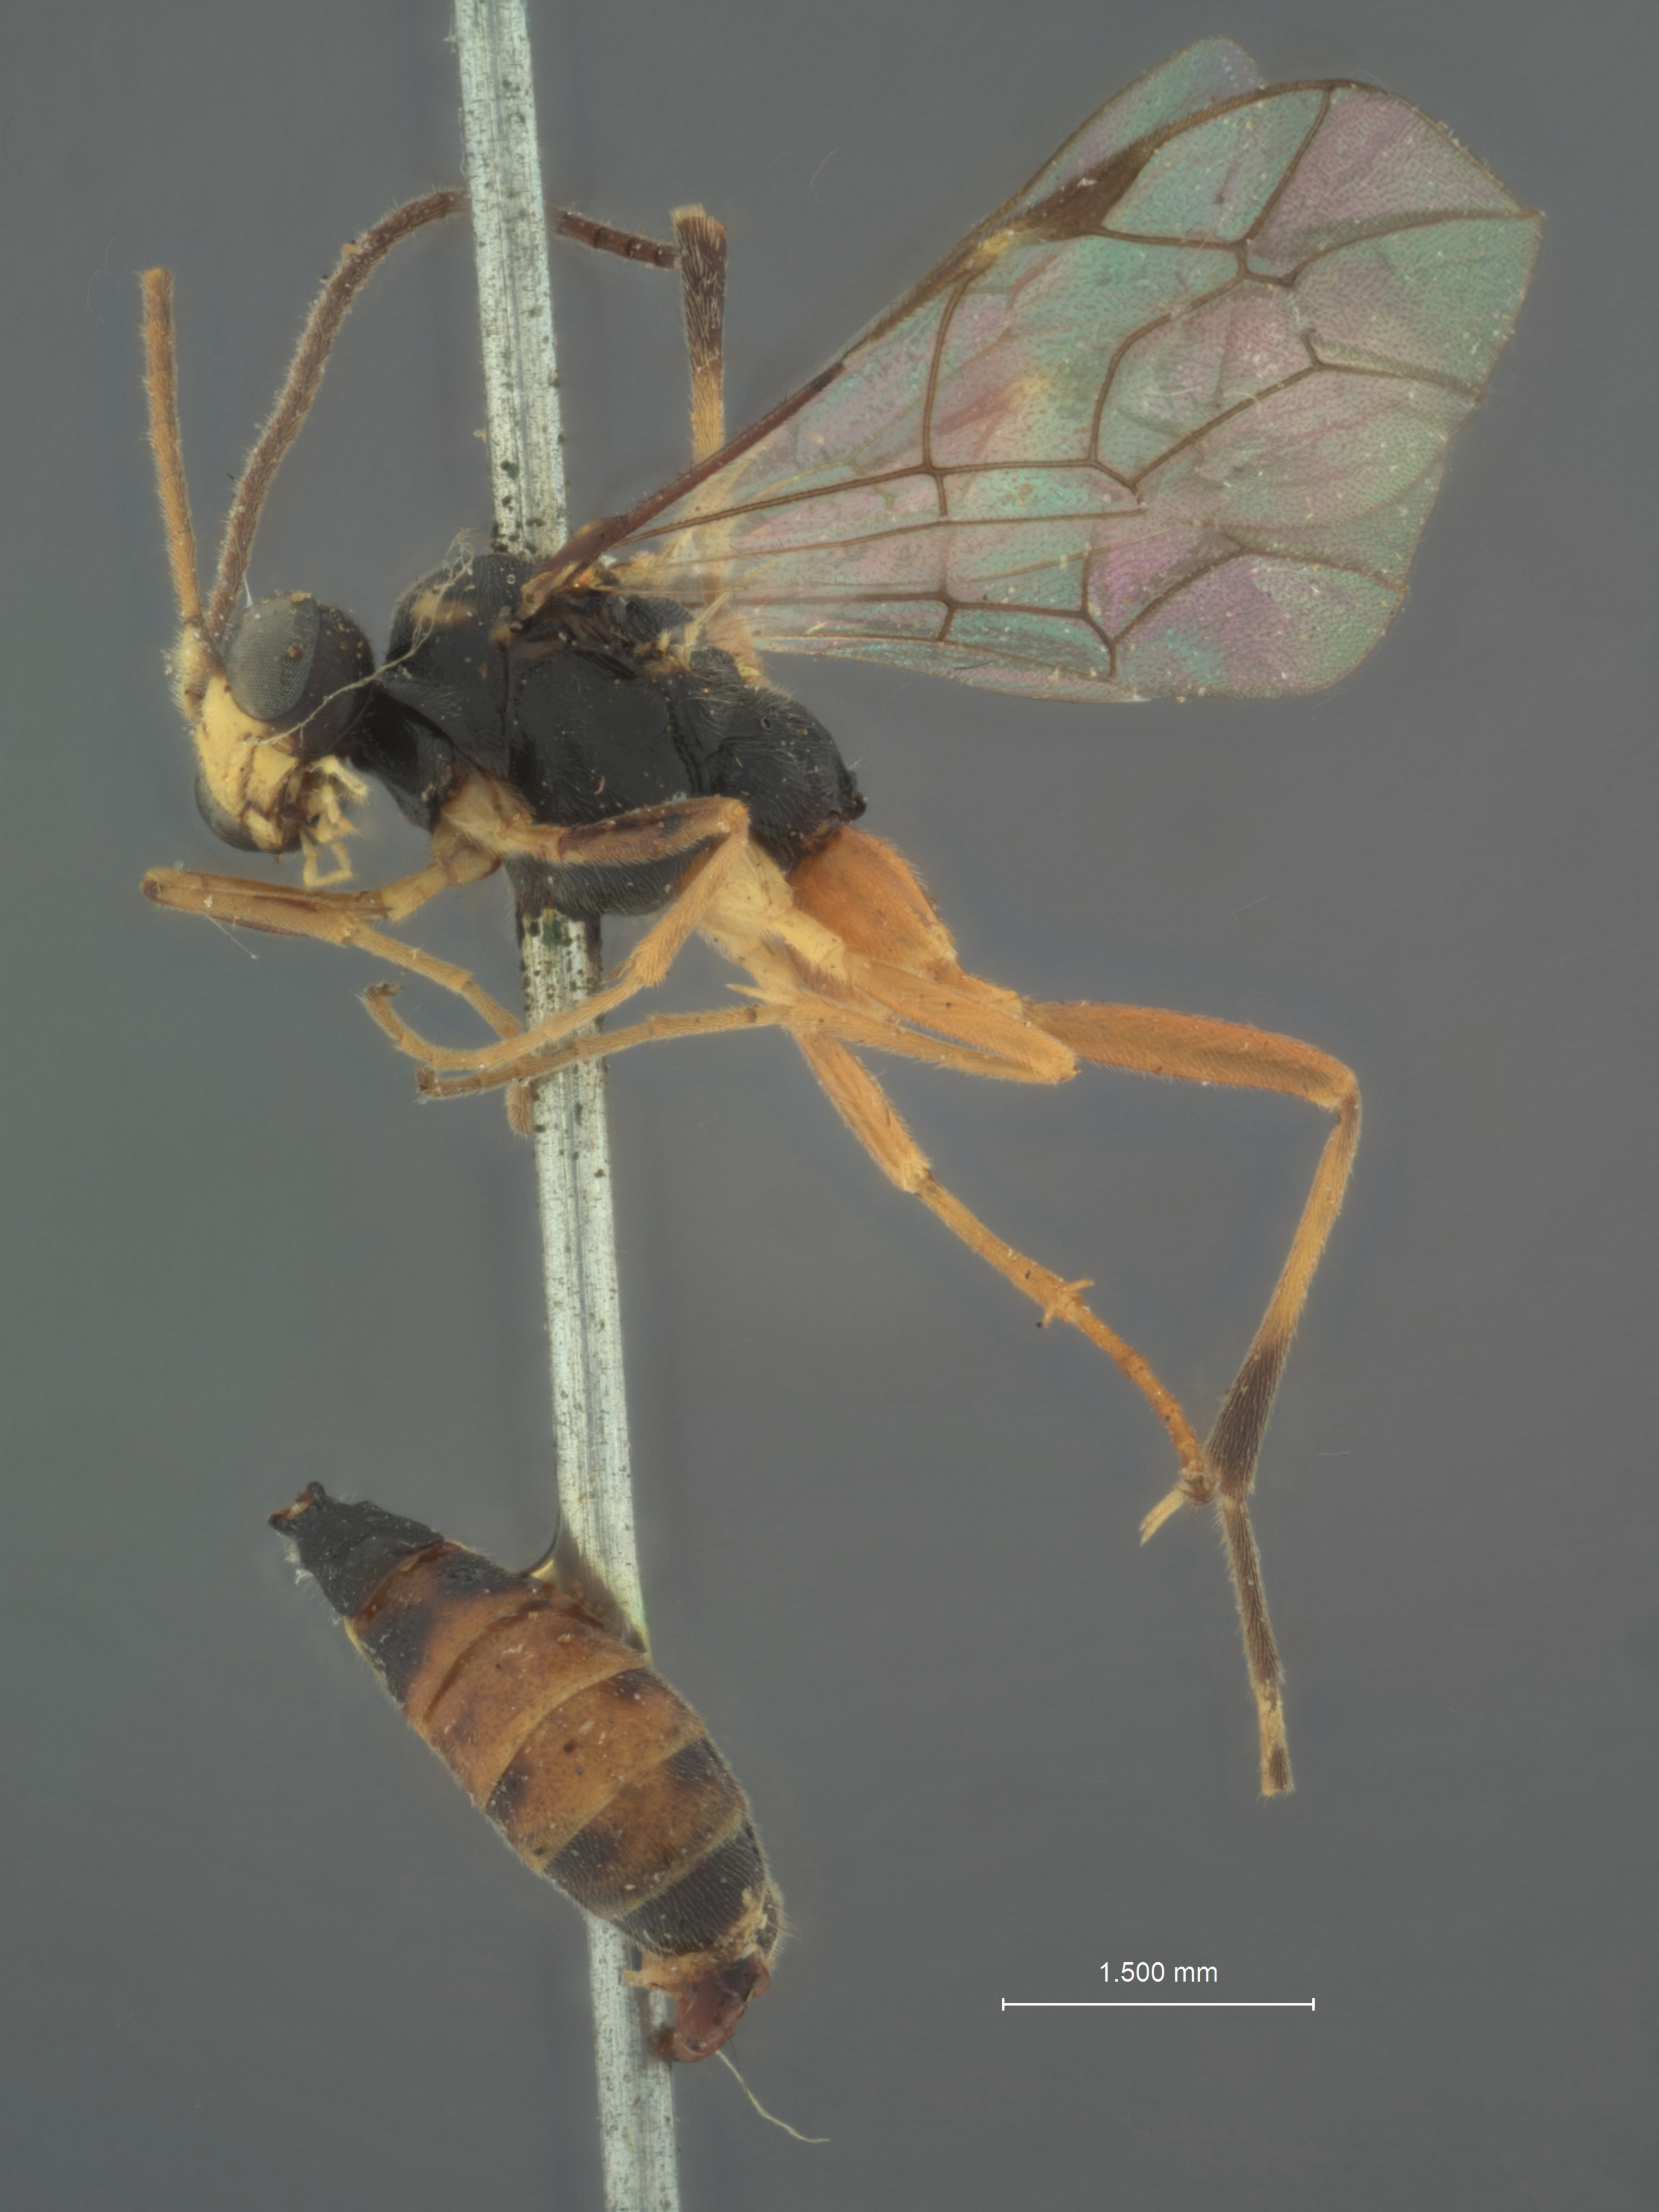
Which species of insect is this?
Calliphrurus confusus
